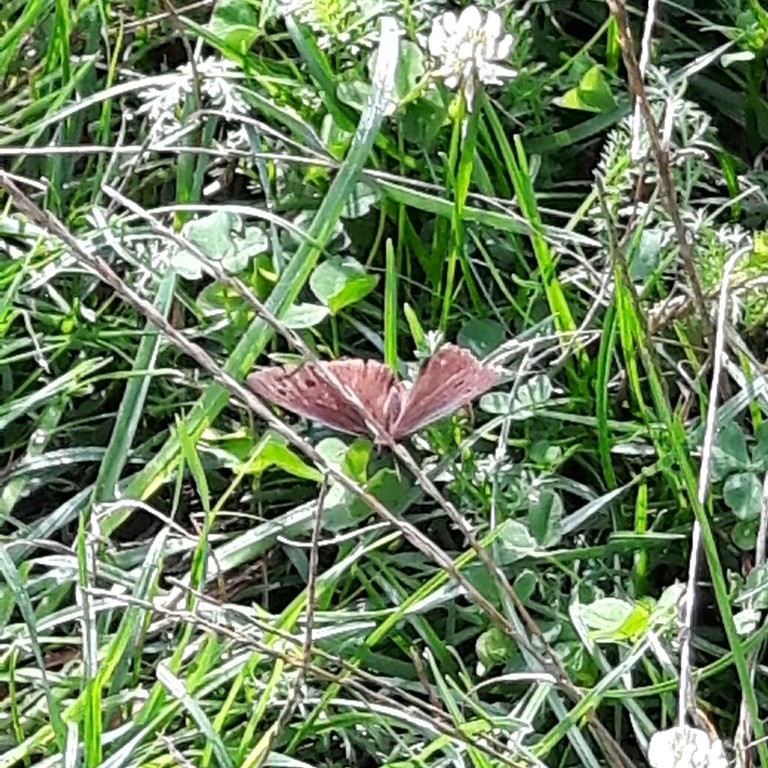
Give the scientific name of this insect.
Minois dryas
